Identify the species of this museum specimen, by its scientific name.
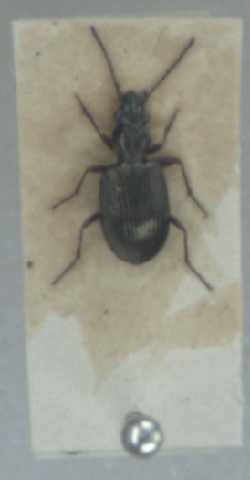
Bembidion punctulatum
